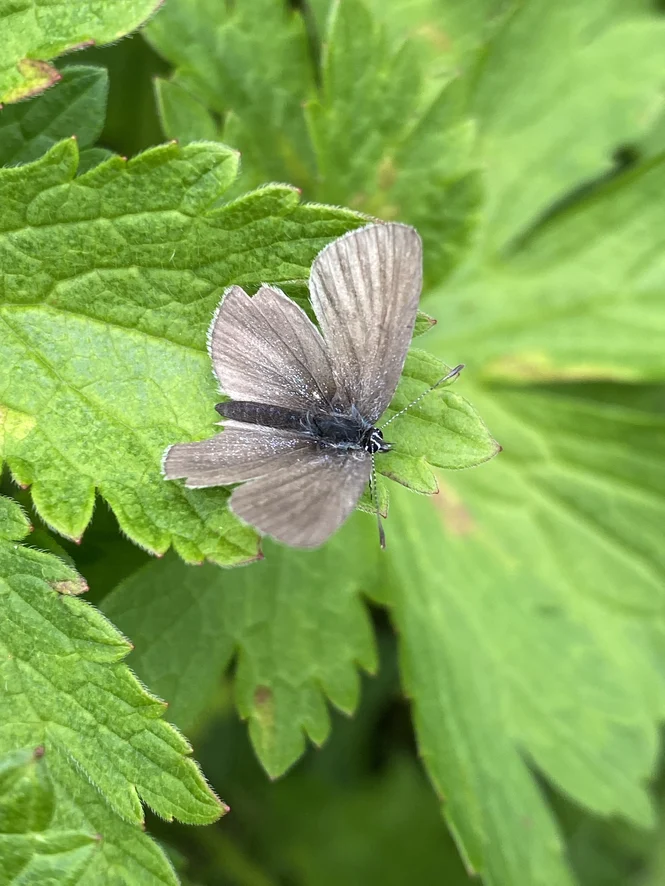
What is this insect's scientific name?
Cupido minimus
